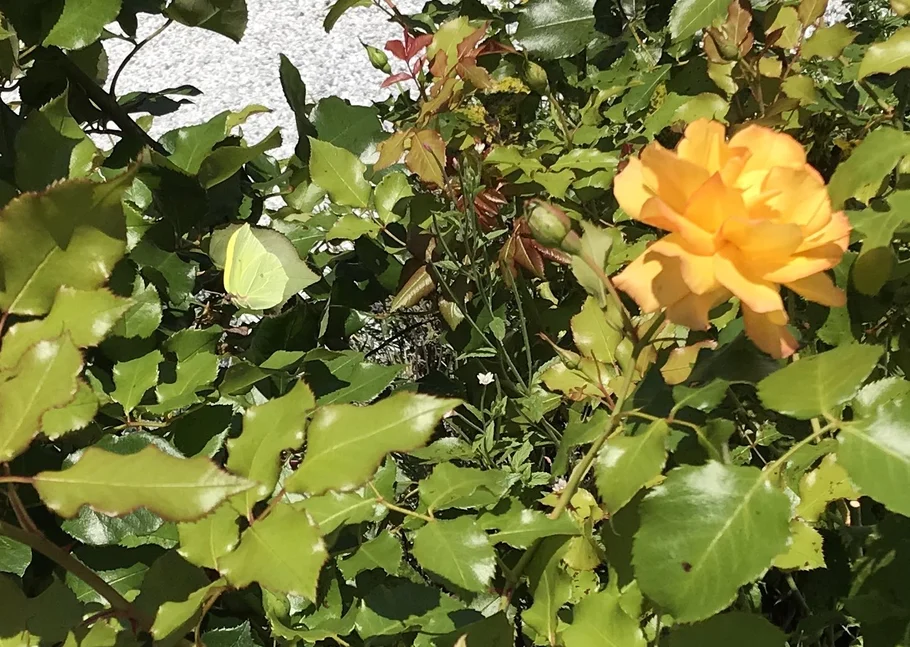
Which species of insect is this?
Gonepteryx rhamni
